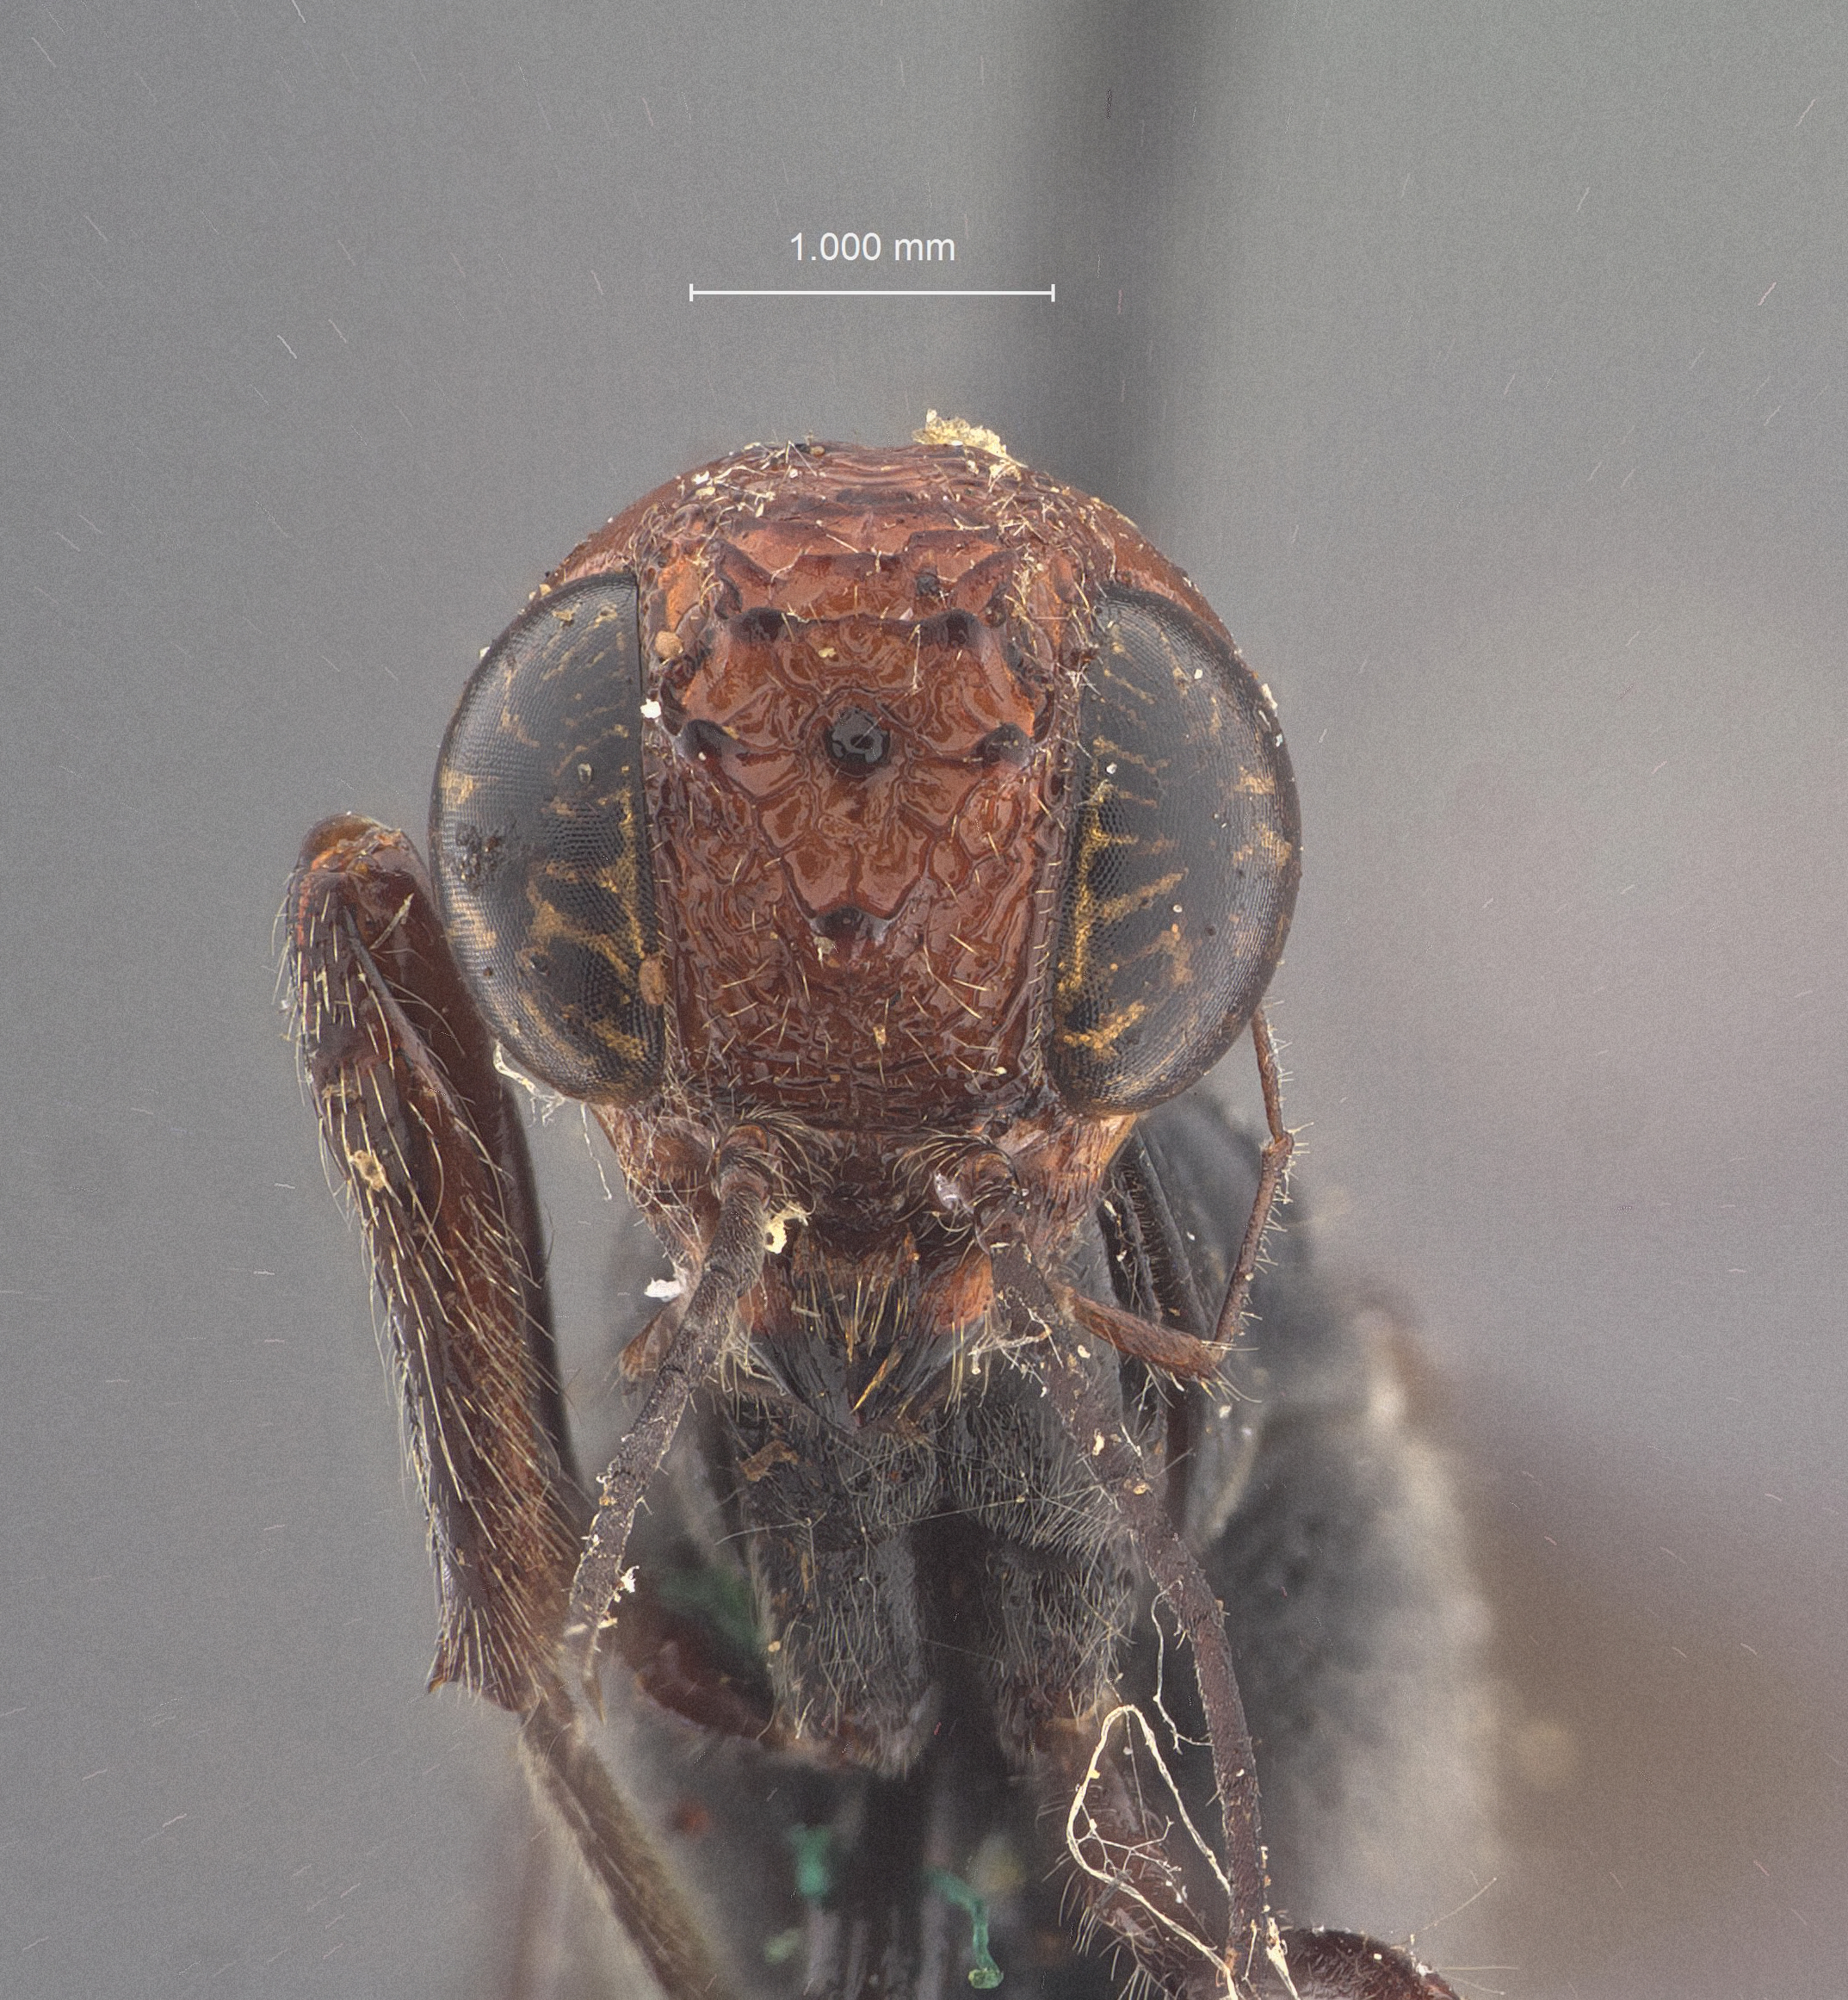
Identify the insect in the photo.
Stephanus inaequalis
